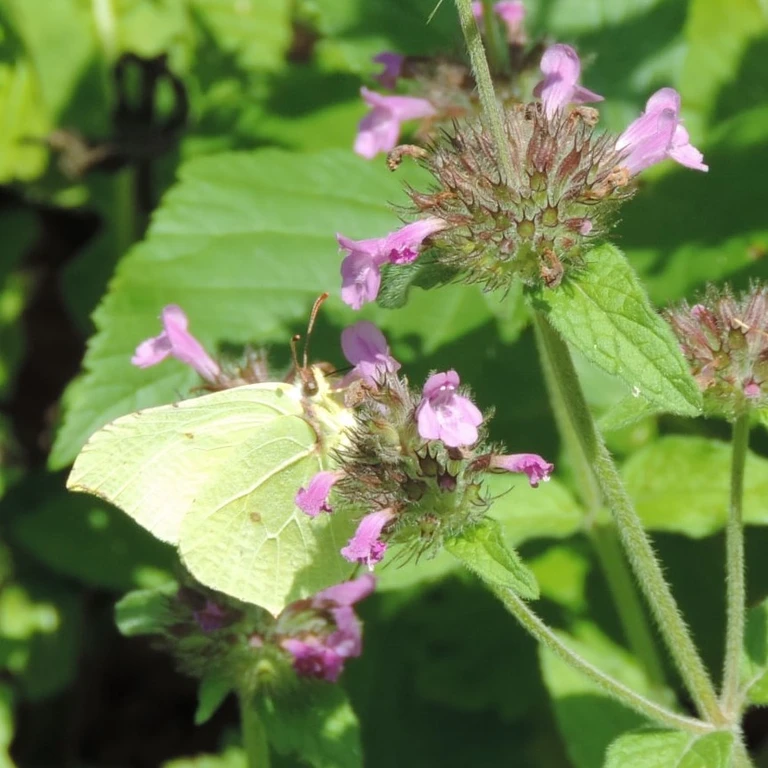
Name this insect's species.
Gonepteryx rhamni
